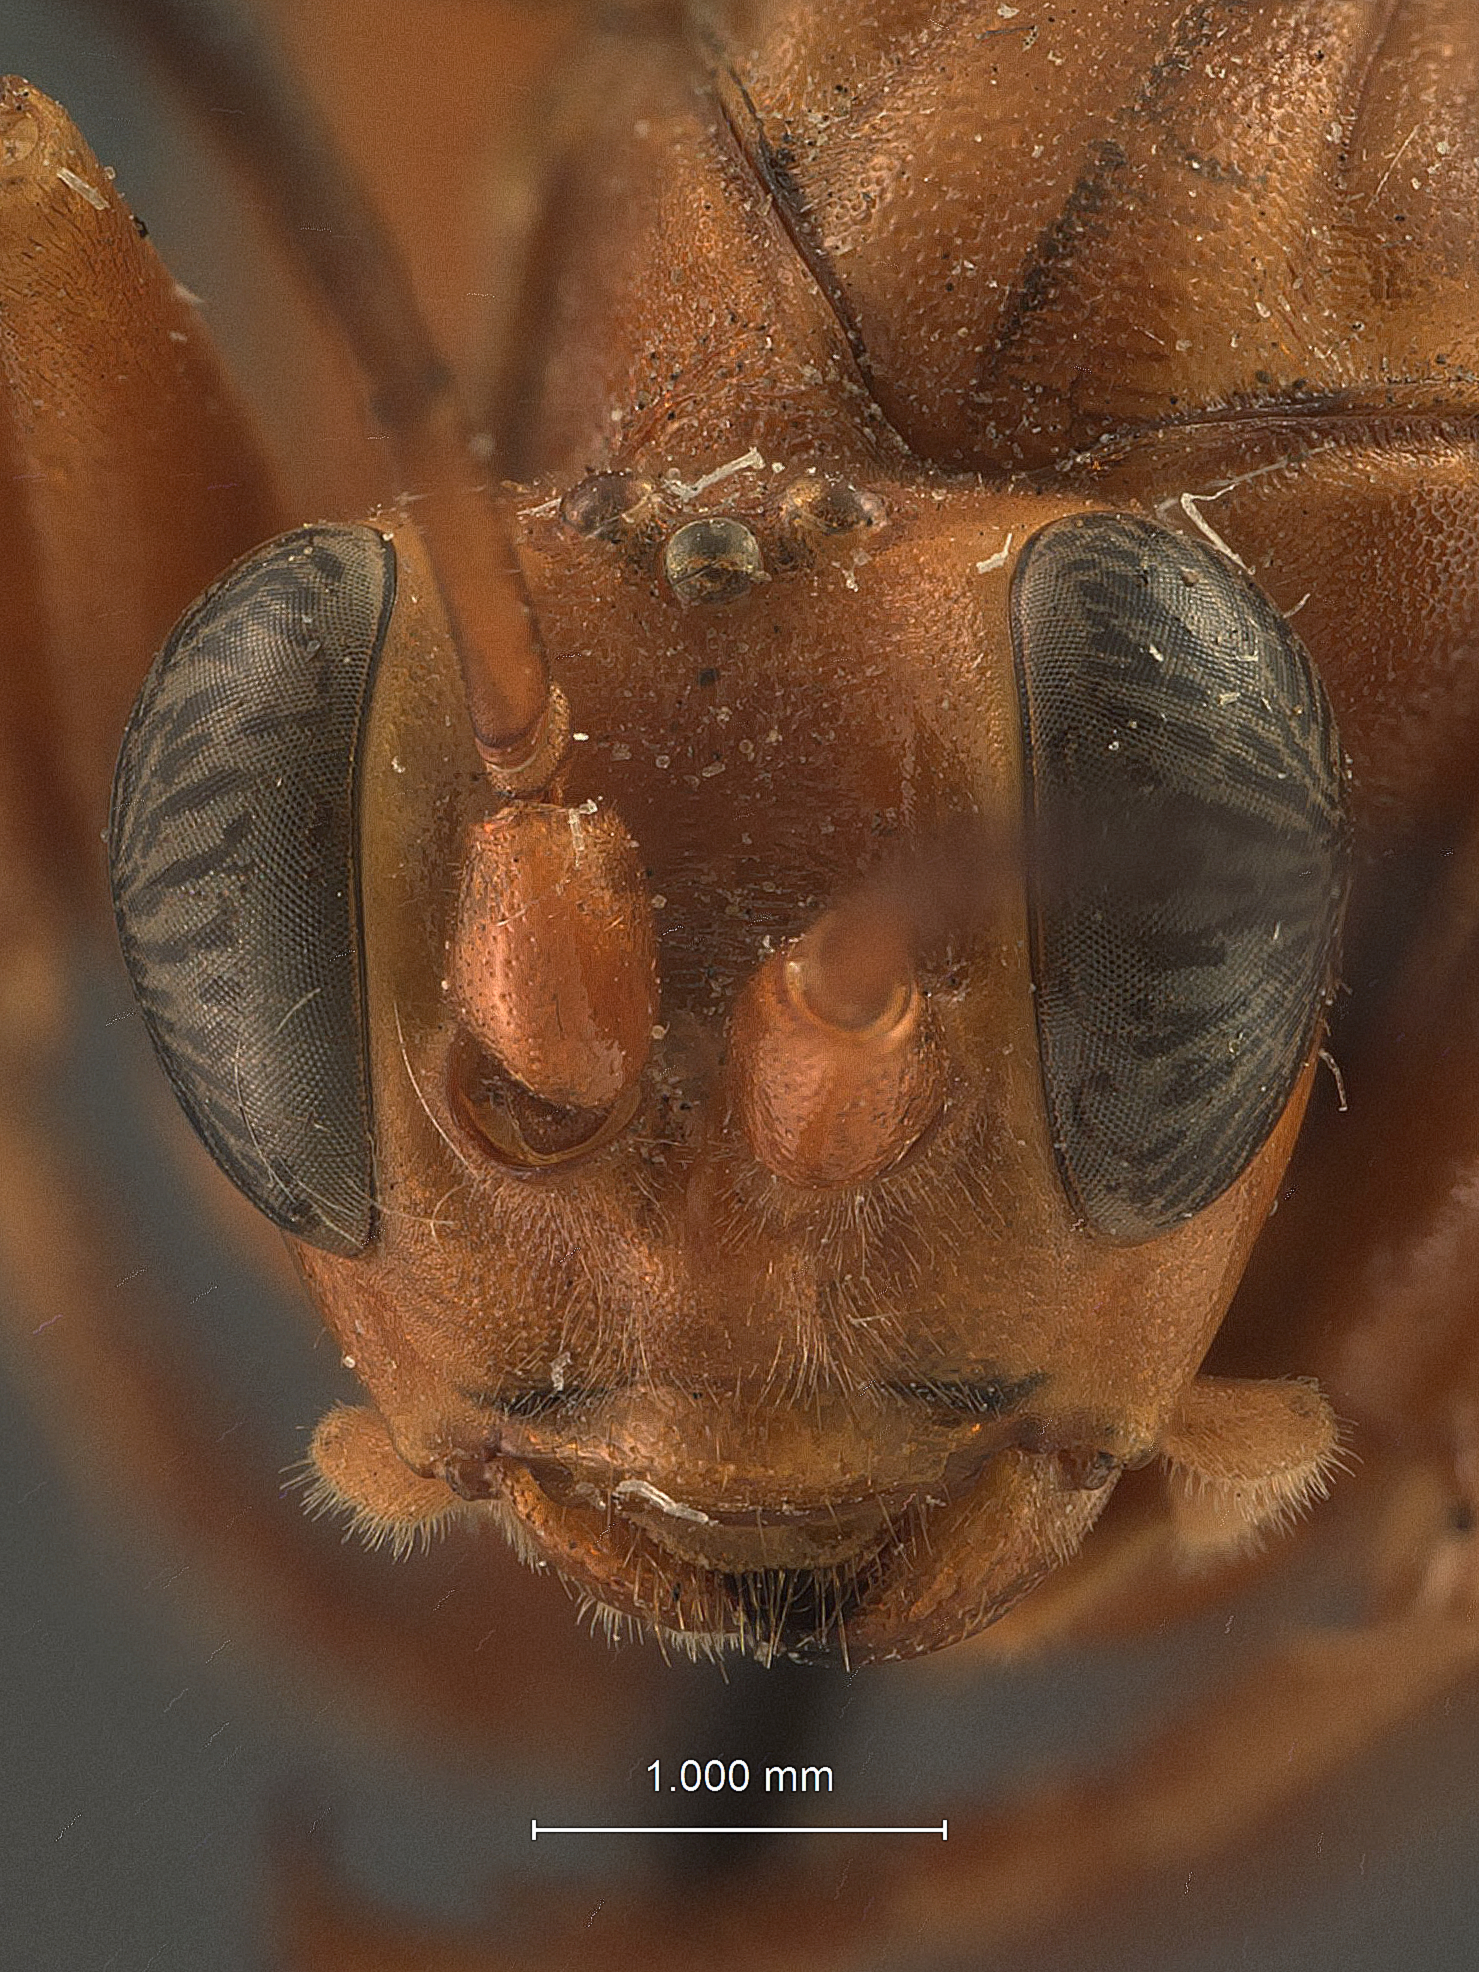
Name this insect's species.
Cryptus serraticaudus
